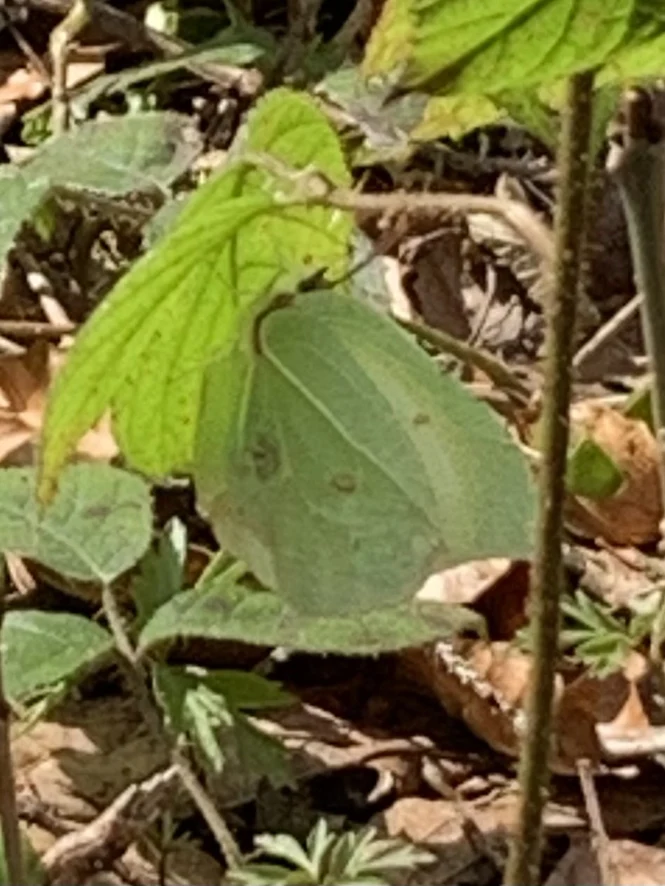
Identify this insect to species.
Gonepteryx rhamni
